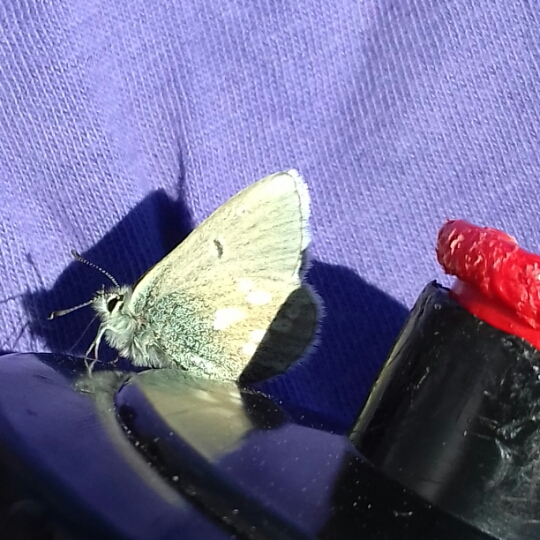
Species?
Agriades orbitulus (also Albulina orbitulus)
